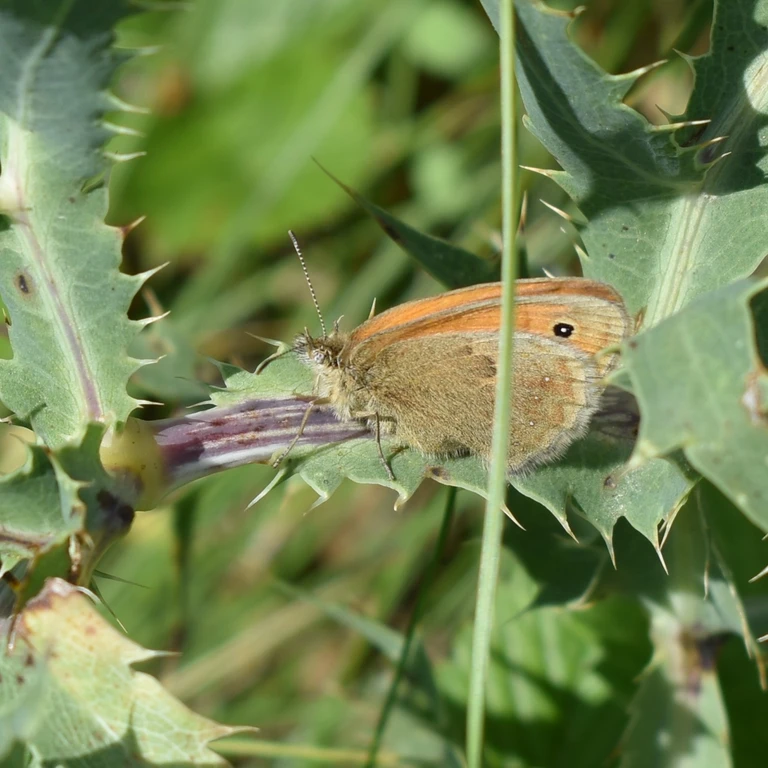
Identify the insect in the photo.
Coenonympha pamphilus
